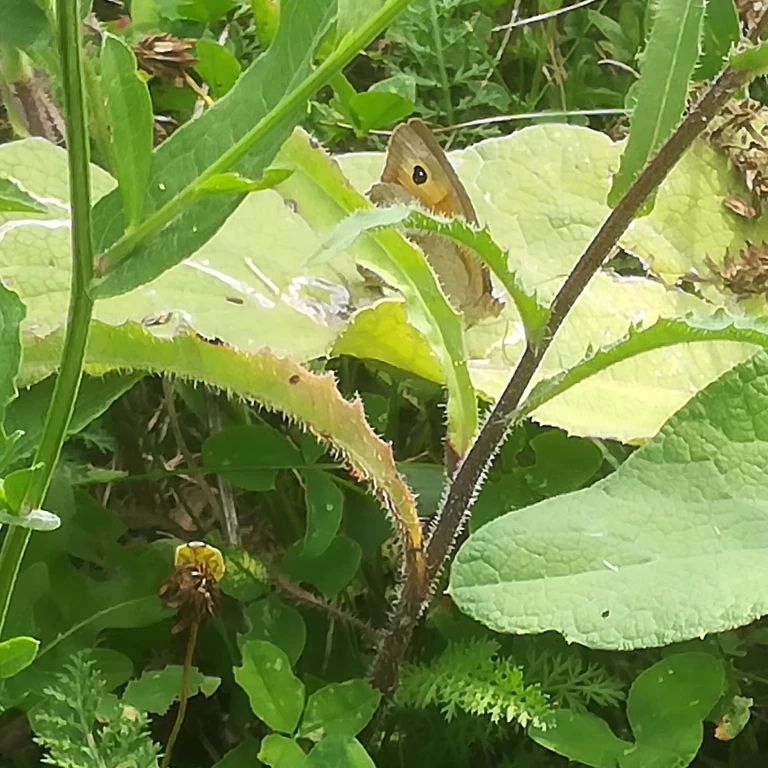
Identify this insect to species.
Maniola jurtina
